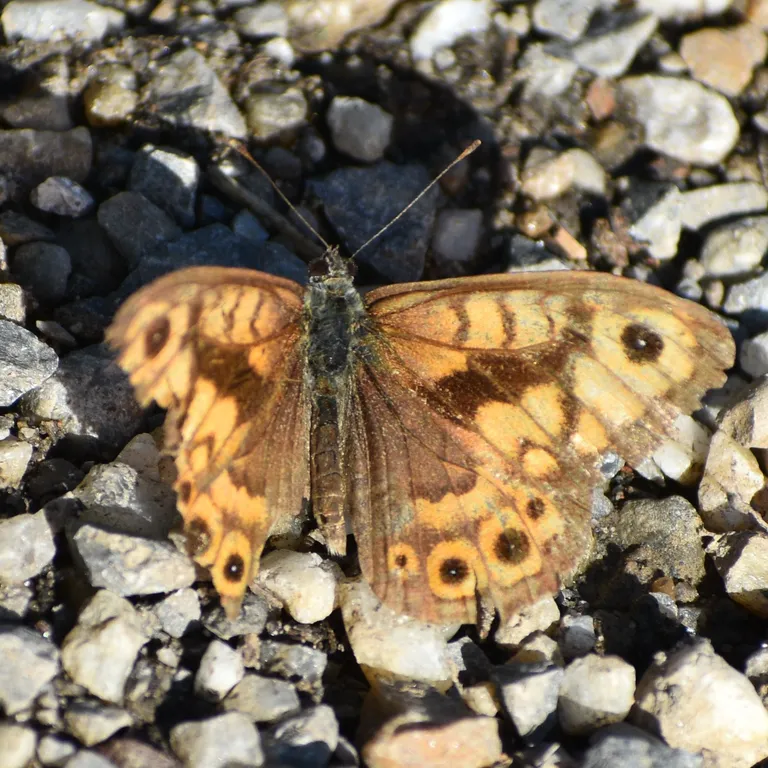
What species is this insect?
Lasiommata megera (also Pararge megera)
